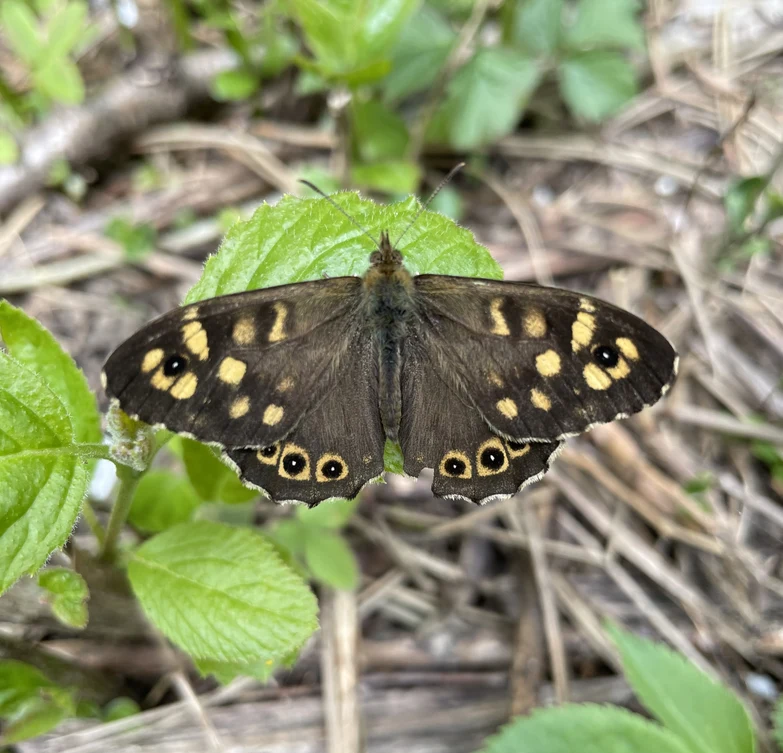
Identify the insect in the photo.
Pararge aegeria
